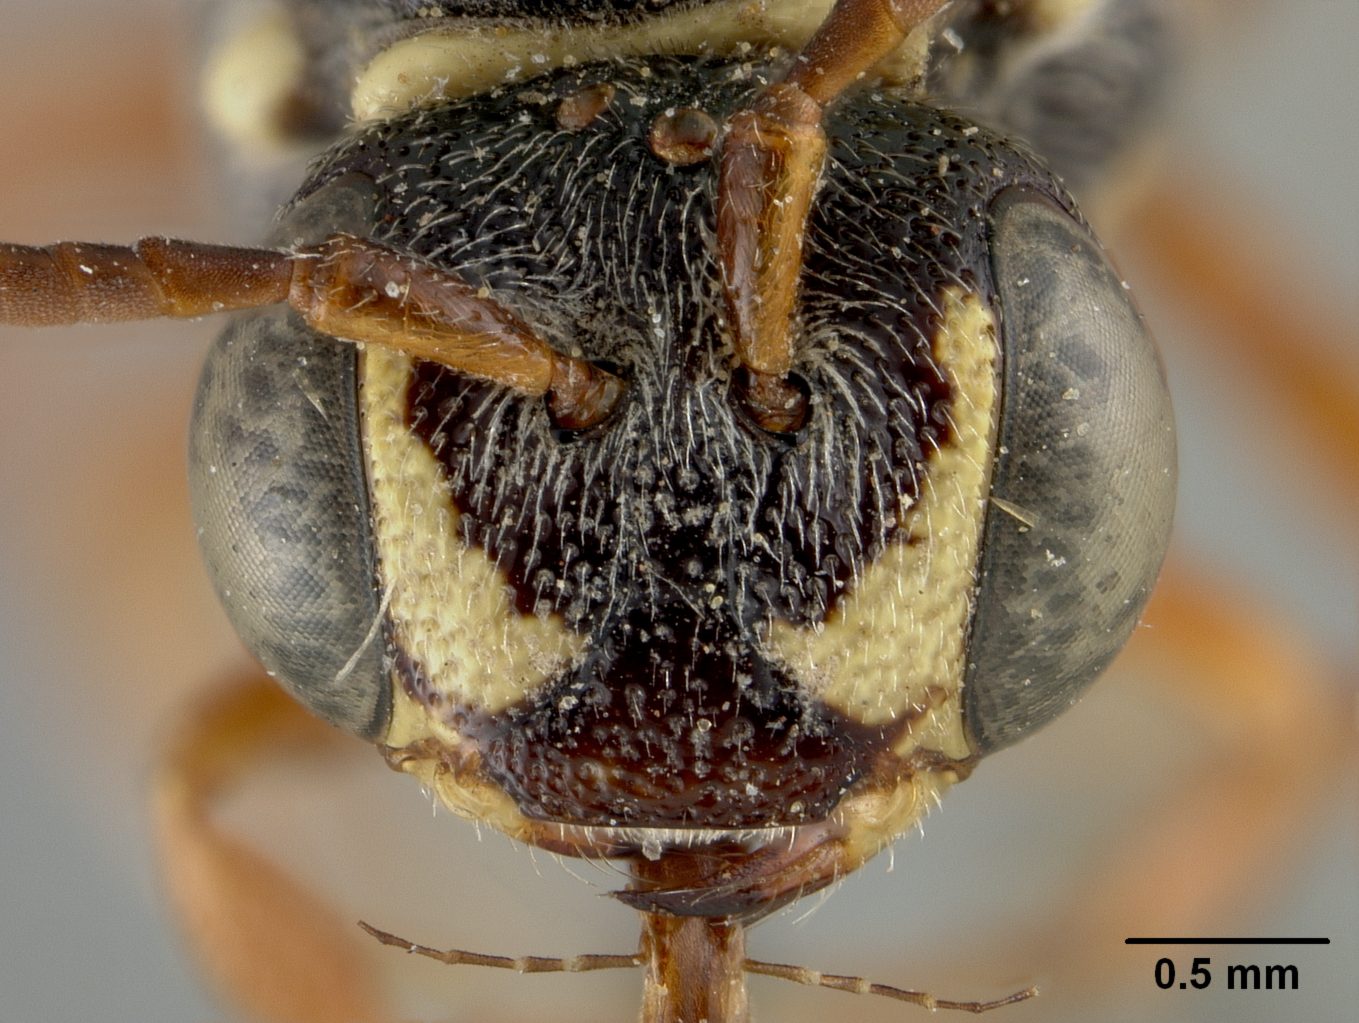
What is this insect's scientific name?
Nomada lippiae
